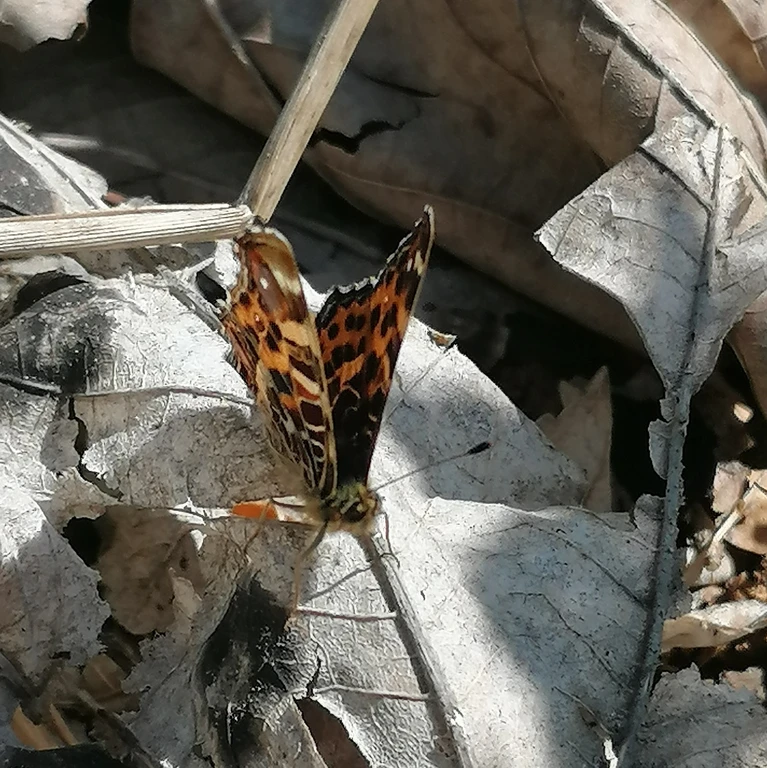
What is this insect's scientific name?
Araschnia levana
